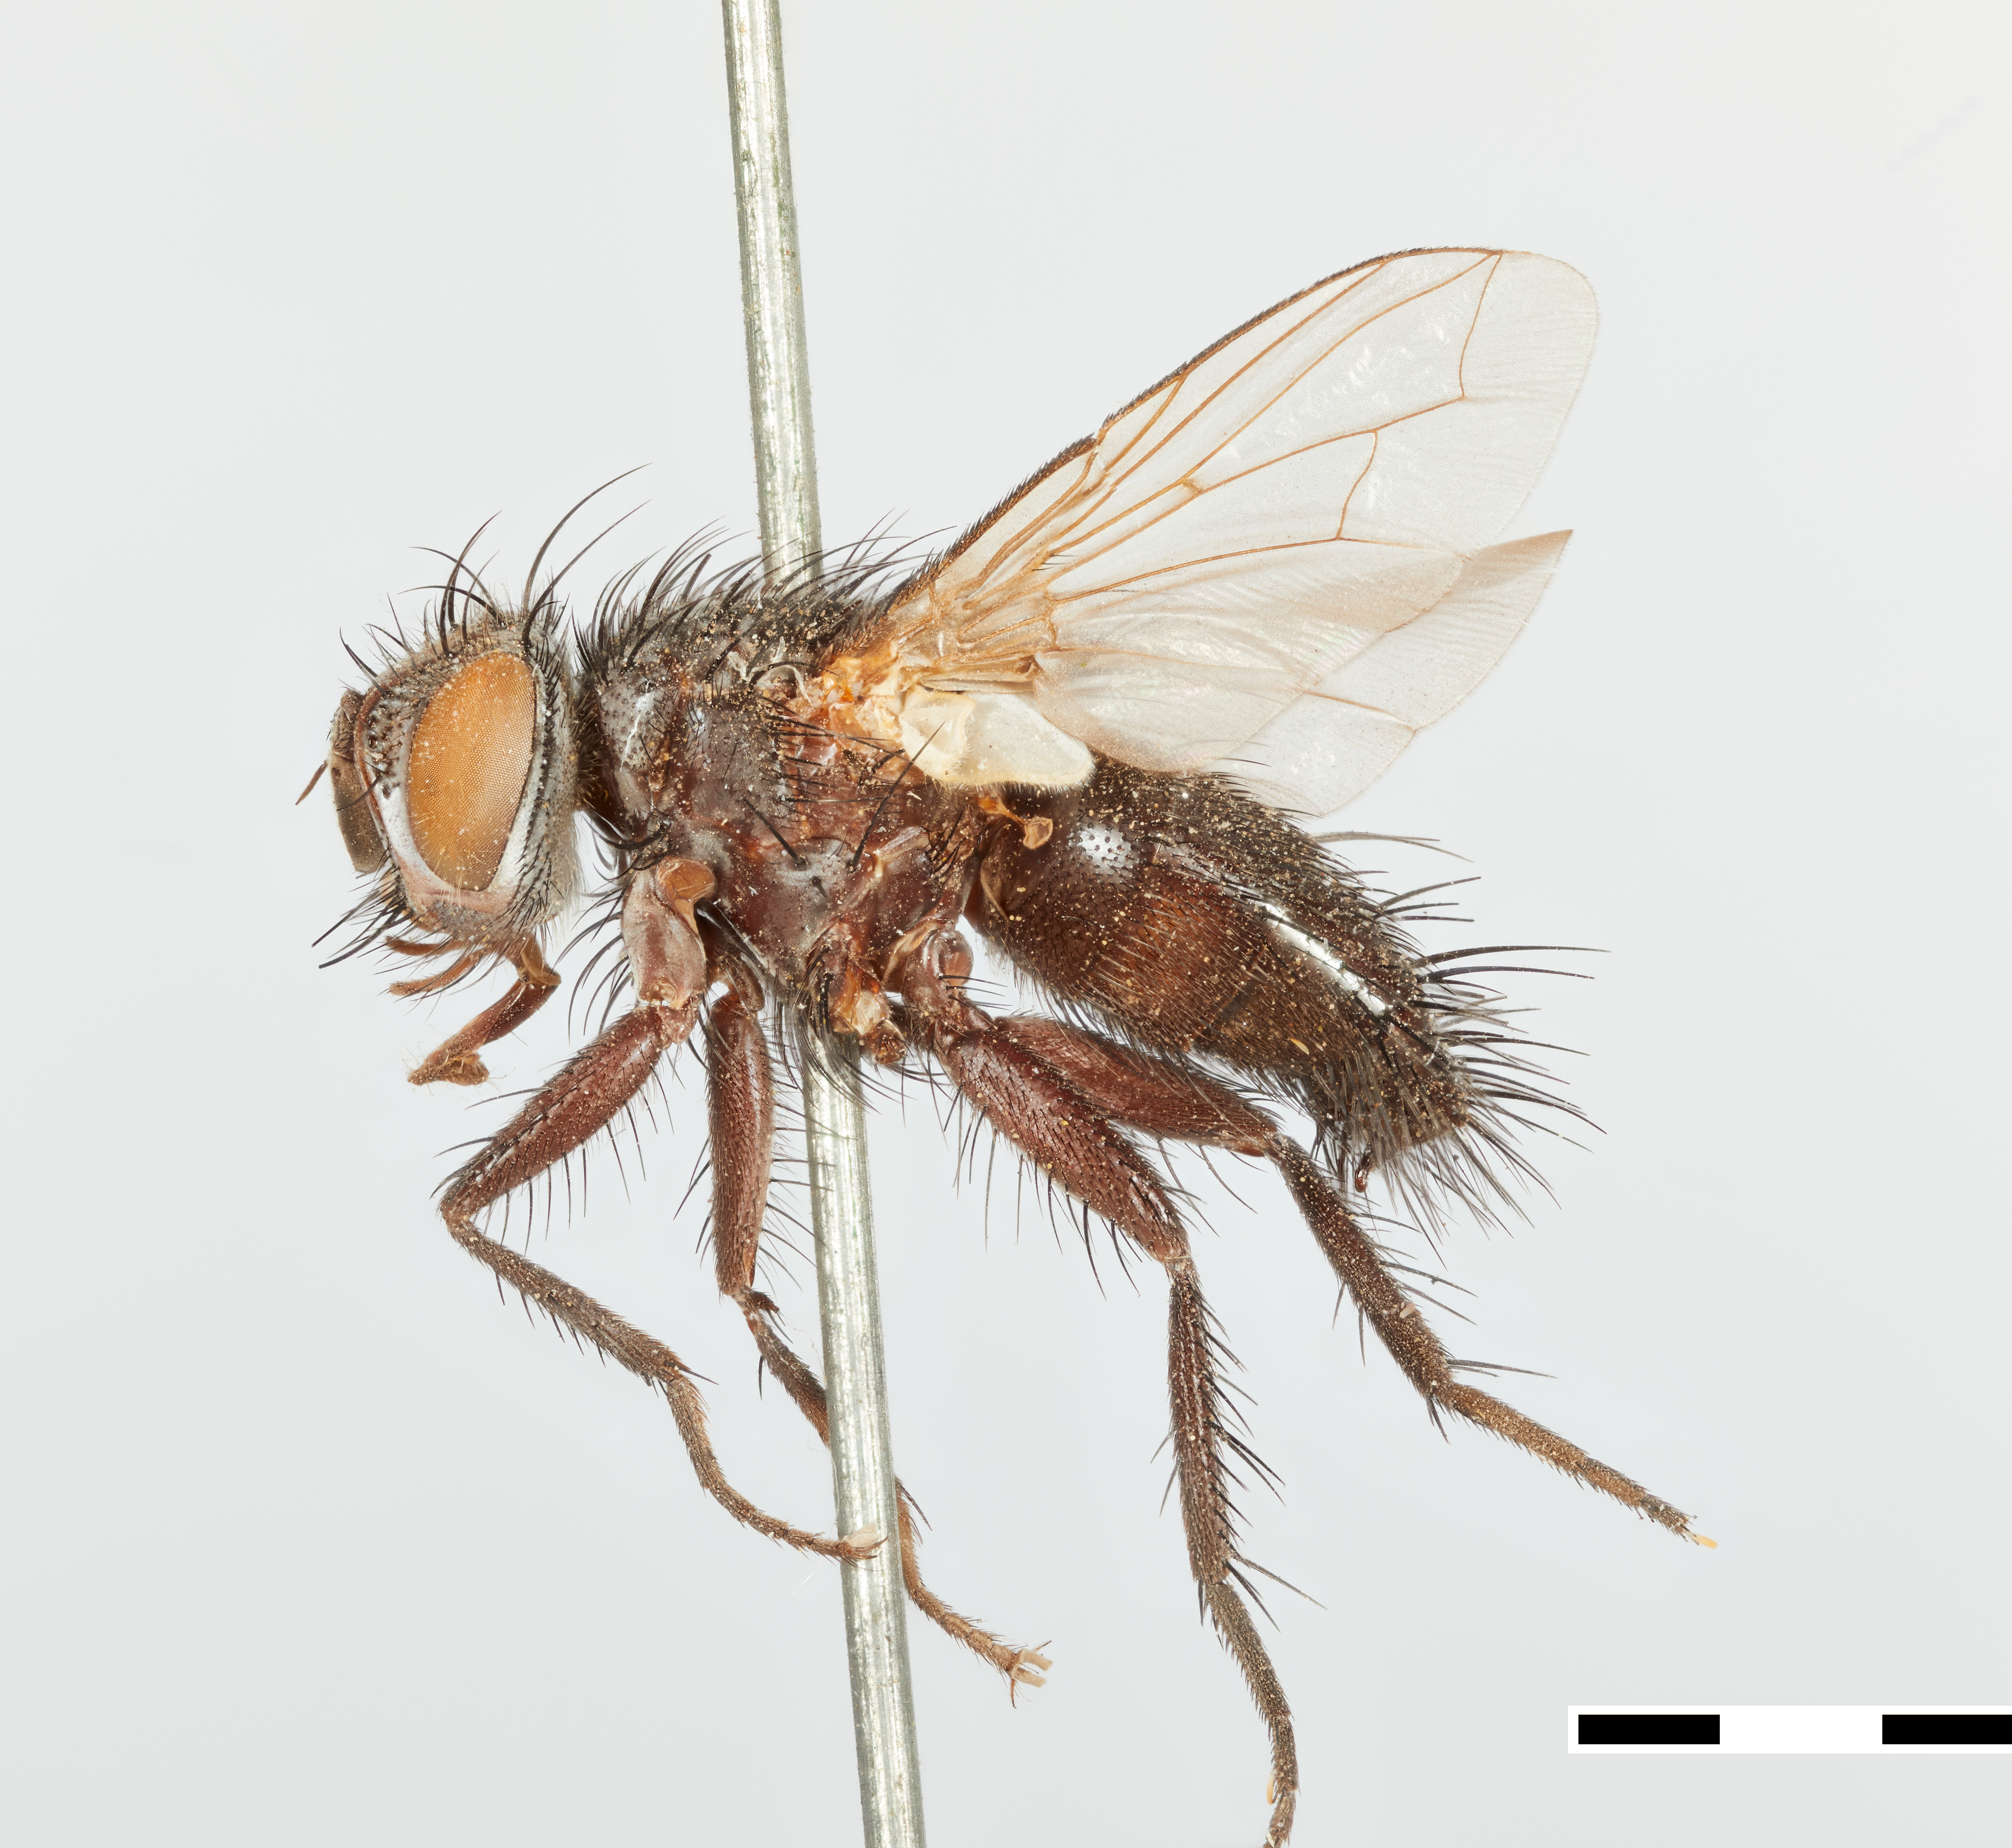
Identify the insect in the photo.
Exorista trisetosa
